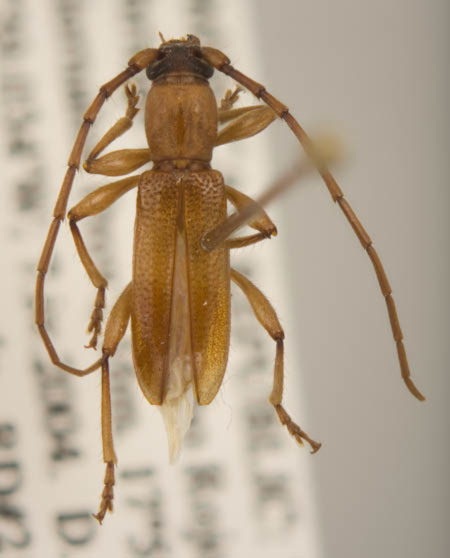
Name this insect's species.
Nesiosphaerion charynae
